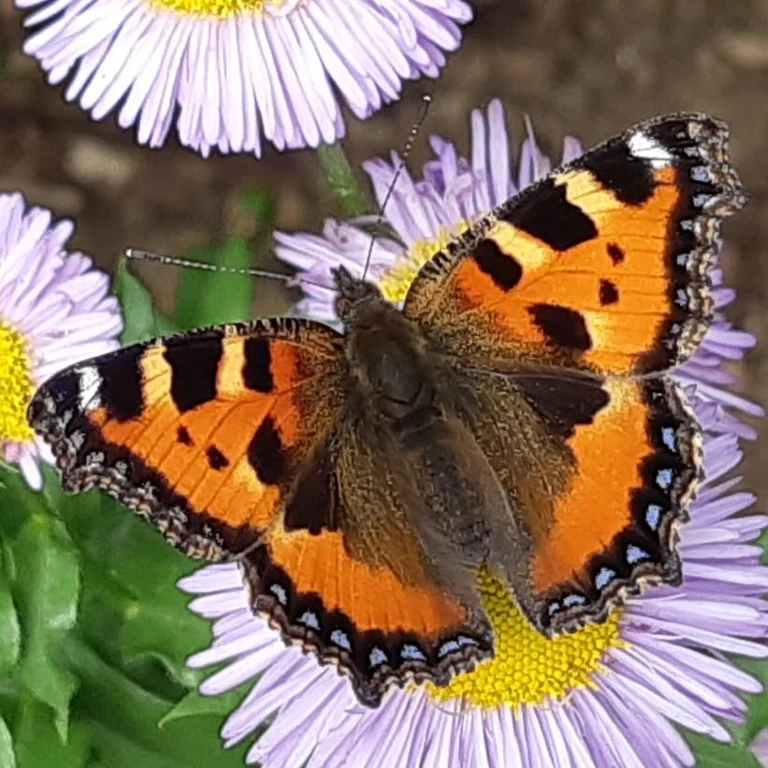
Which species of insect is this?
Aglais urticae
